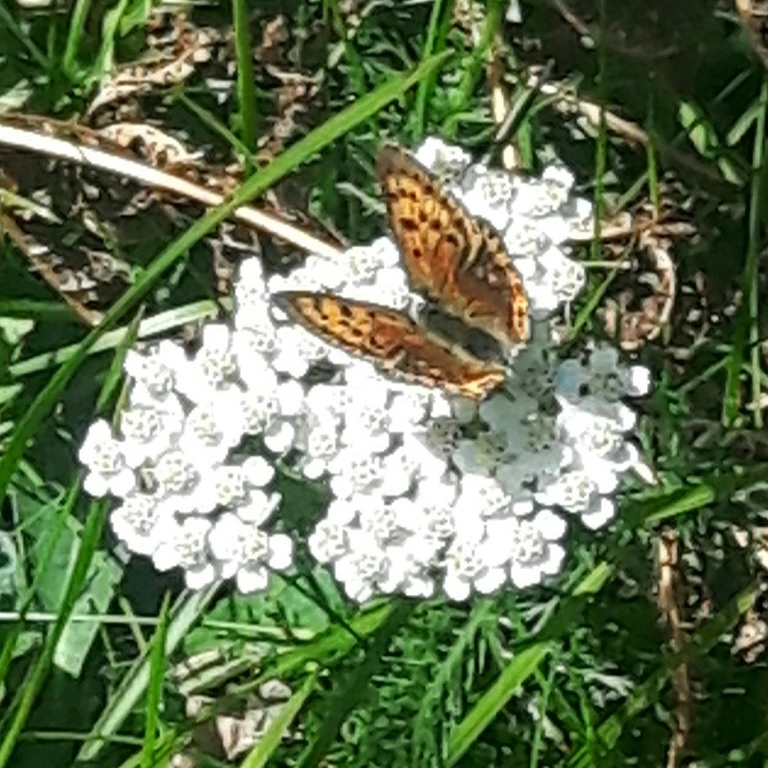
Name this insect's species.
Lycaena virgaureae
